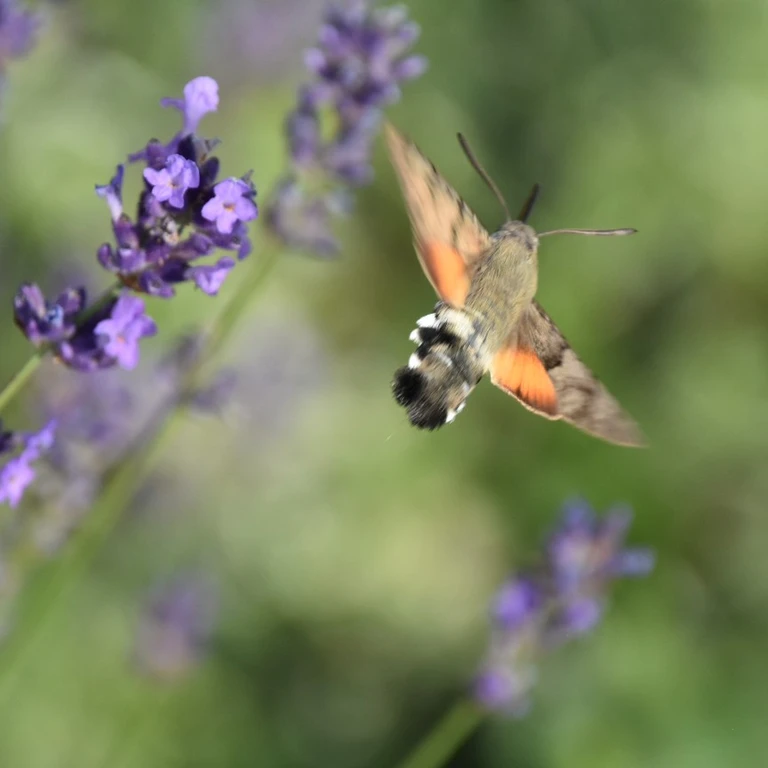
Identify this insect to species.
Macroglossum stellatarum
